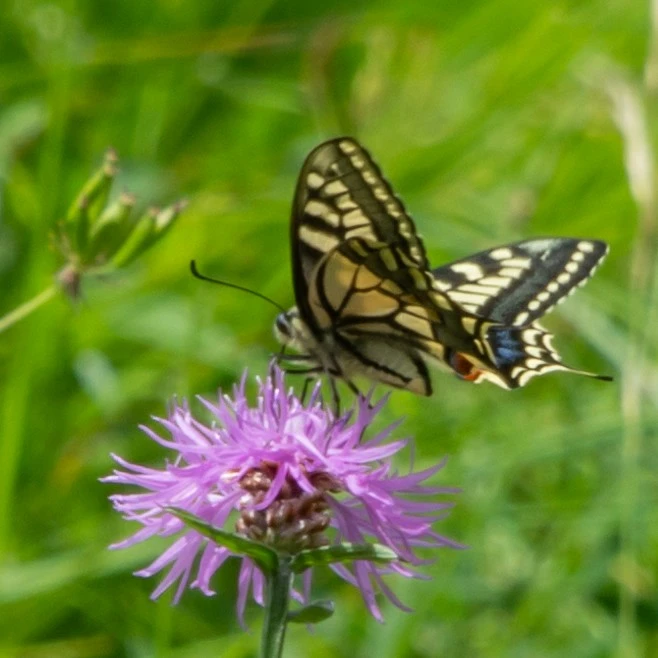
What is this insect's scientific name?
Papilio machaon
